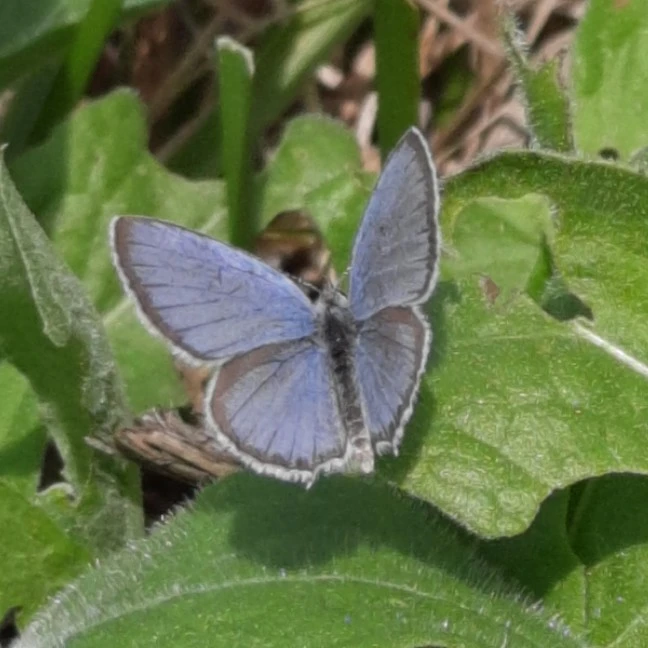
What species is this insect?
Cupido argiades (also Elkalyce argiades)
